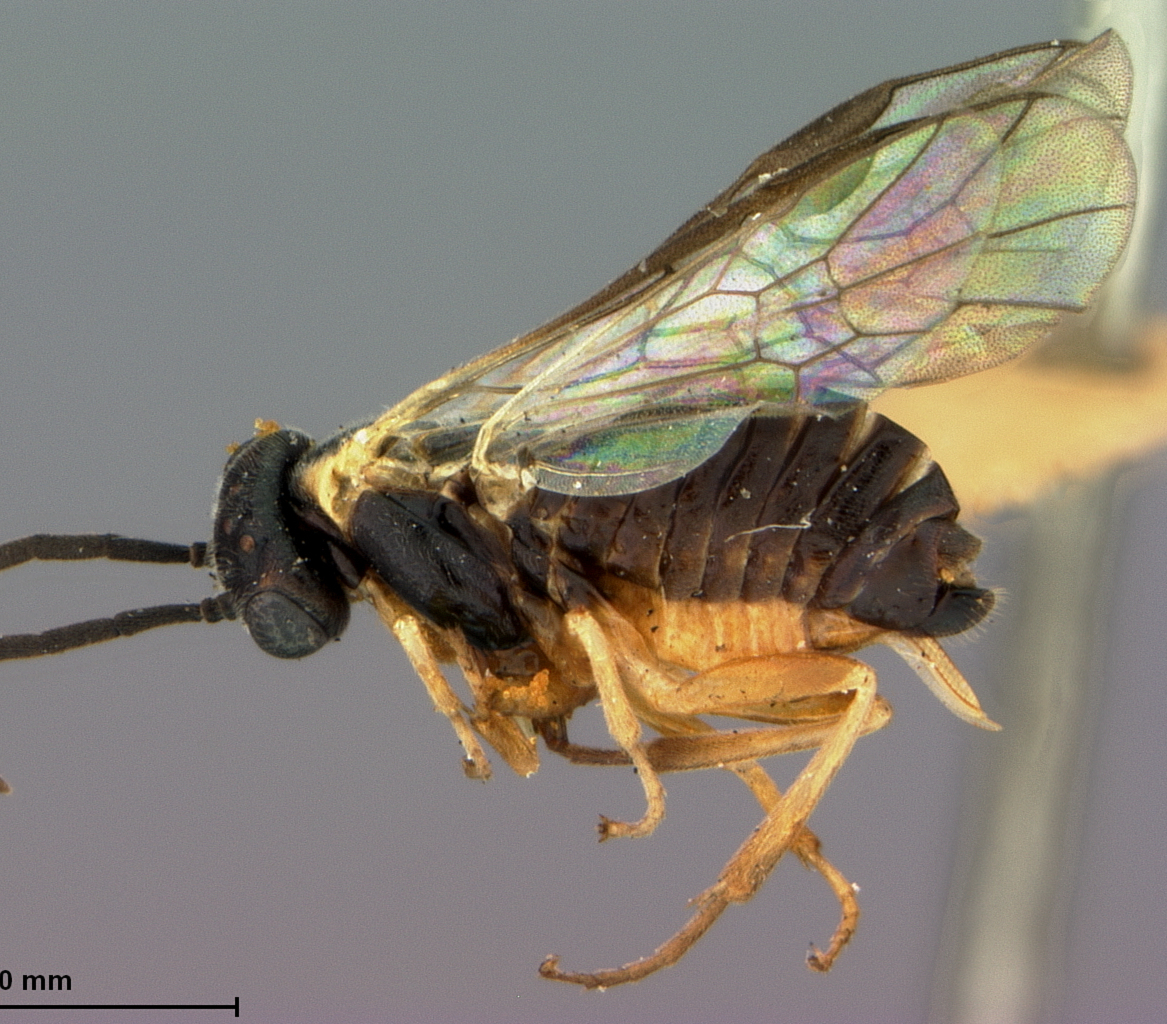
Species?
Pontania pumila
